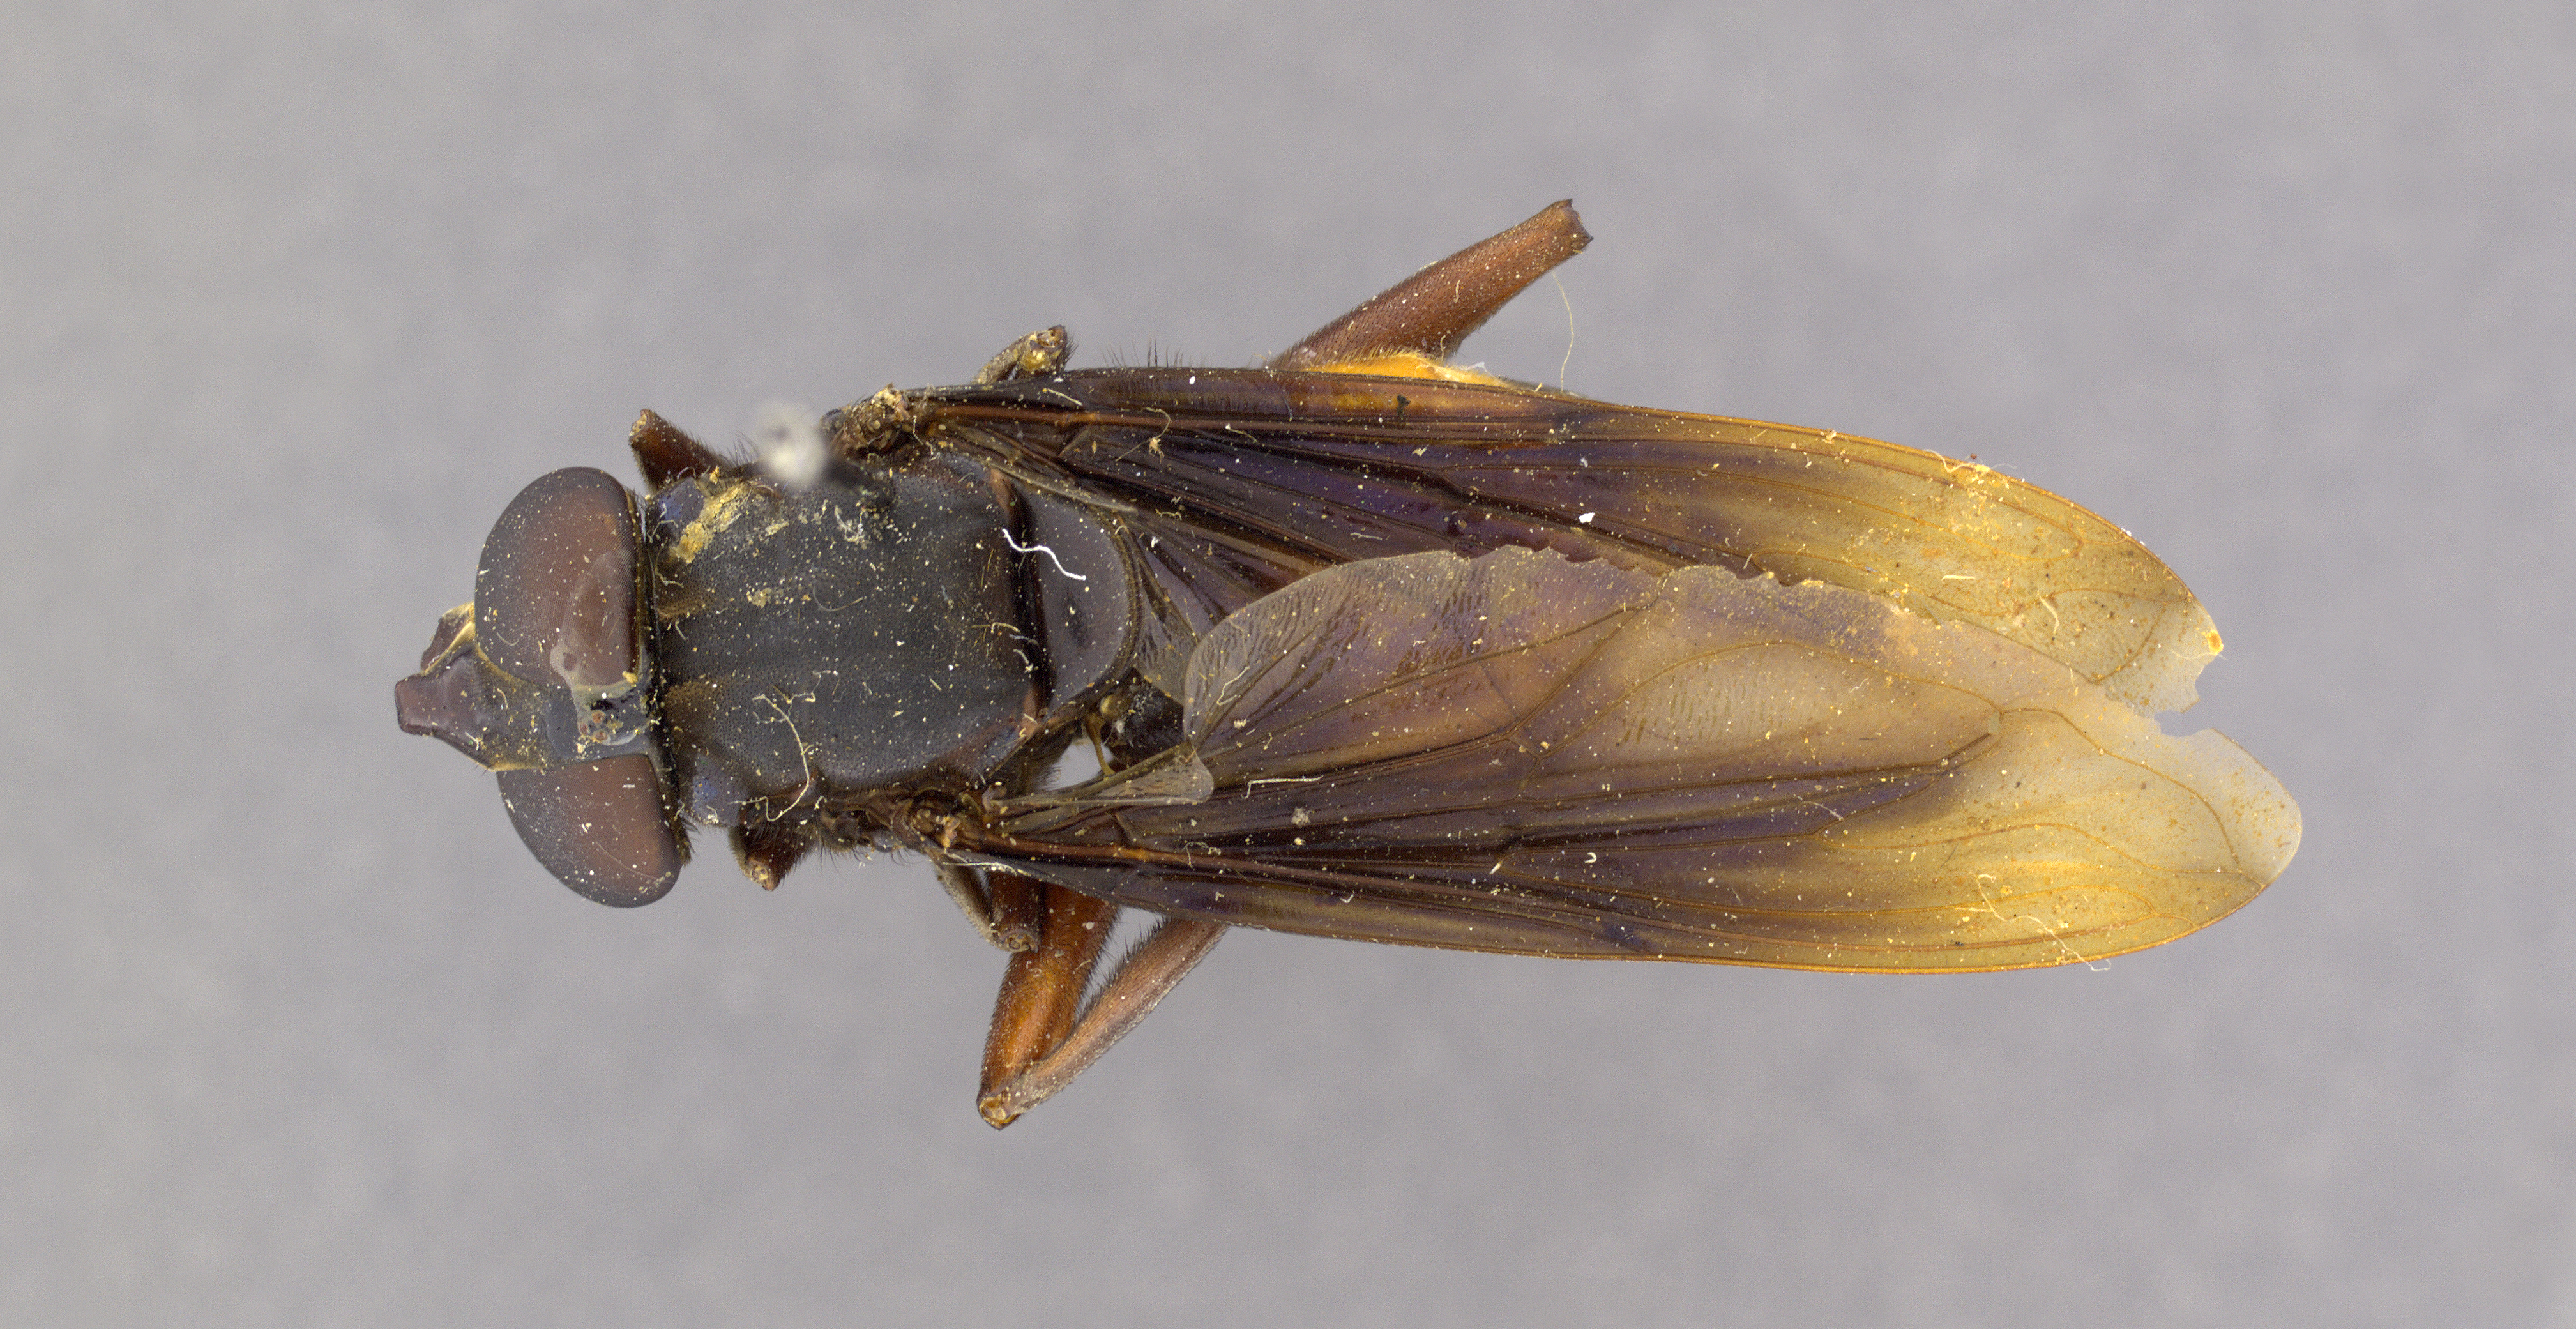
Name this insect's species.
Milesia chapini
